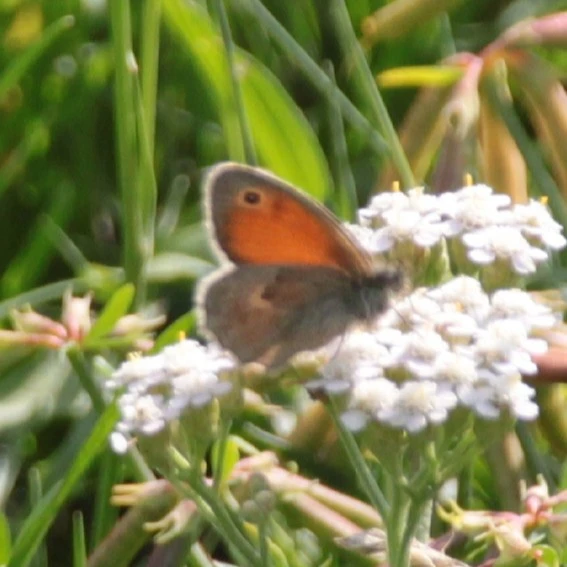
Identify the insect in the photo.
Coenonympha pamphilus
